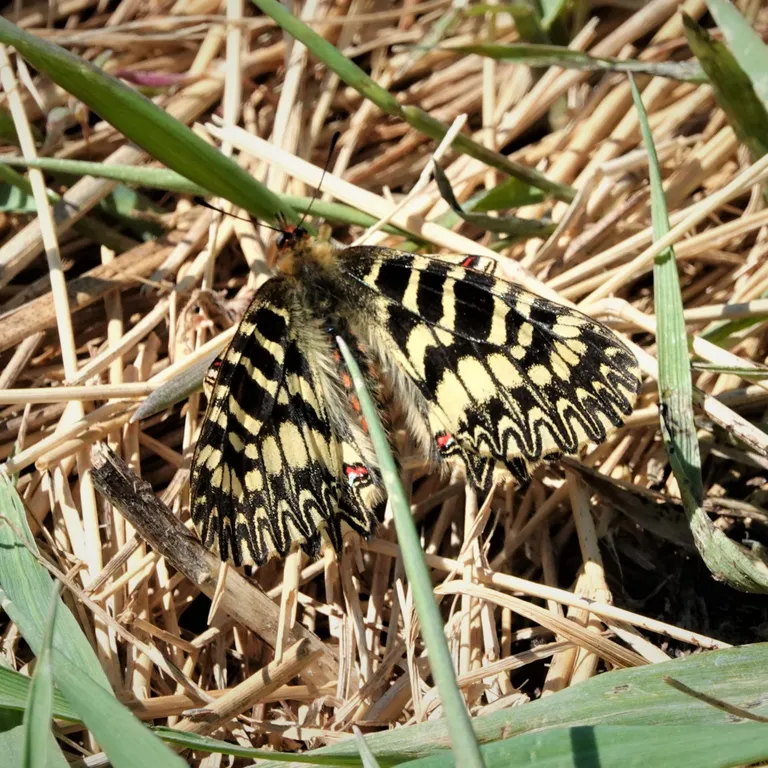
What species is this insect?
Zerynthia polyxena
